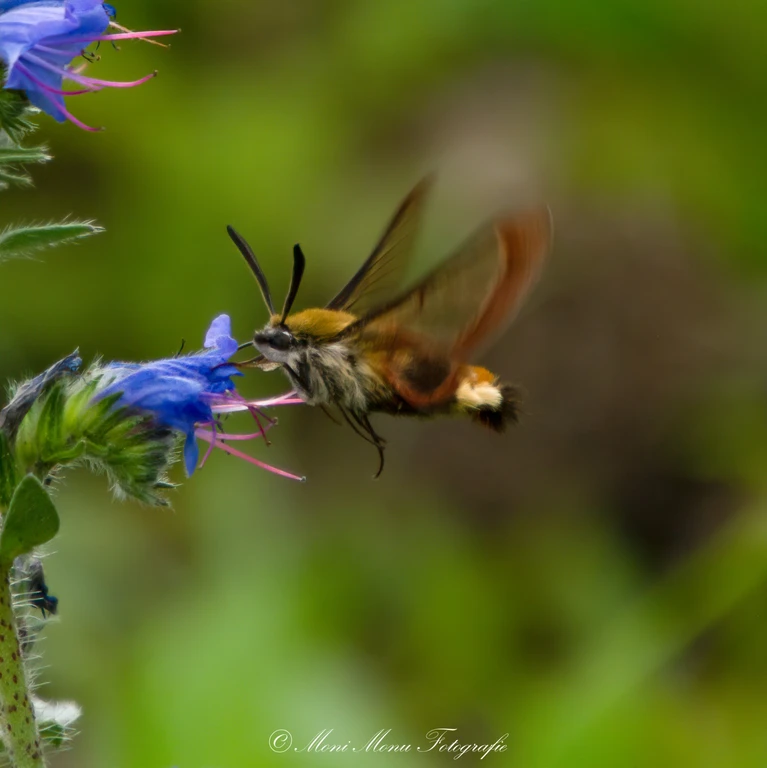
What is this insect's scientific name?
Hemaris fuciformis
